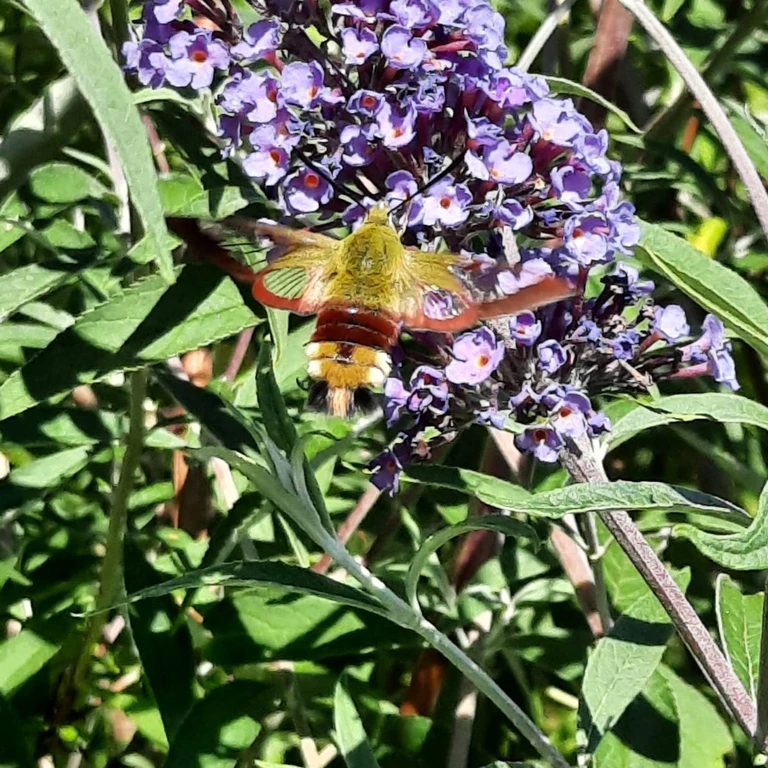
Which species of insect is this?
Hemaris fuciformis
